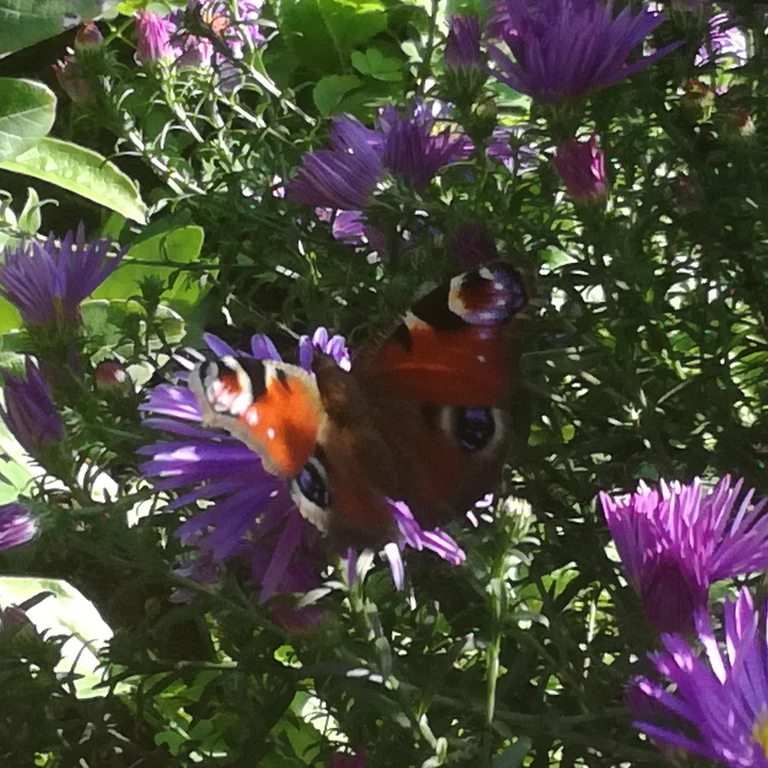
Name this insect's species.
Aglais io
